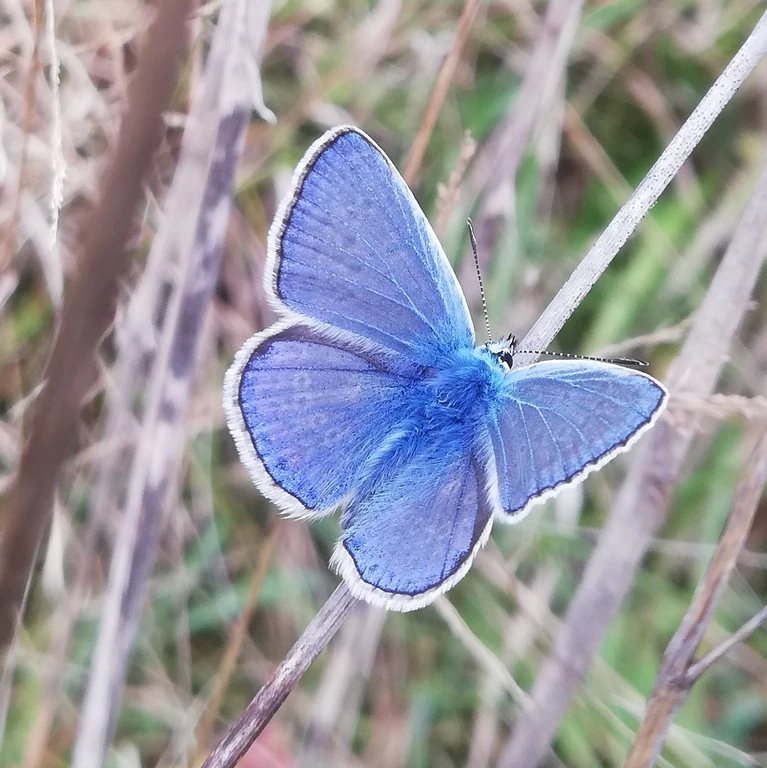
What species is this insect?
Polyommatus icarus
